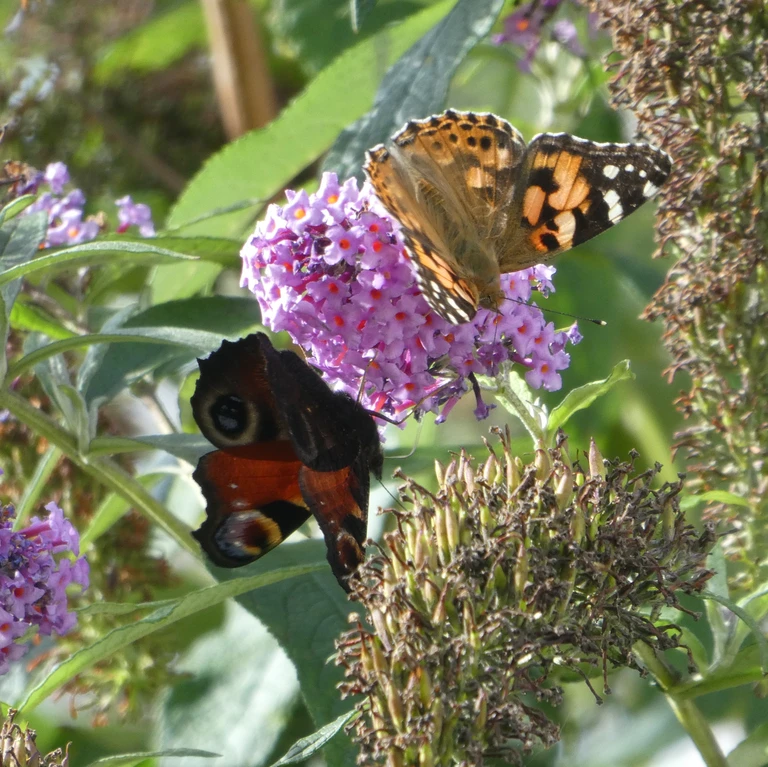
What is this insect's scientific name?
Aglais io
